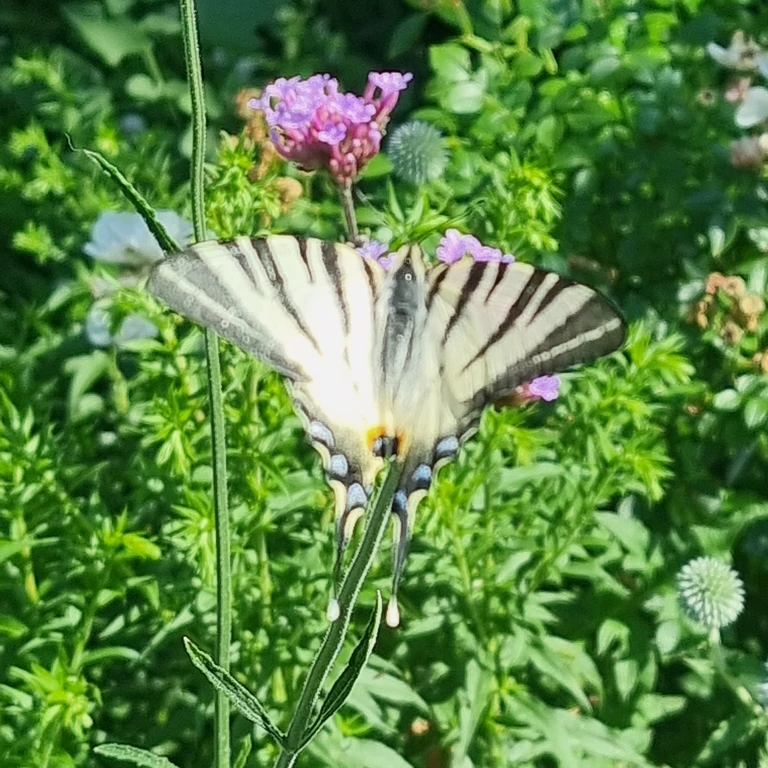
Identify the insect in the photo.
Iphiclides podalirius
